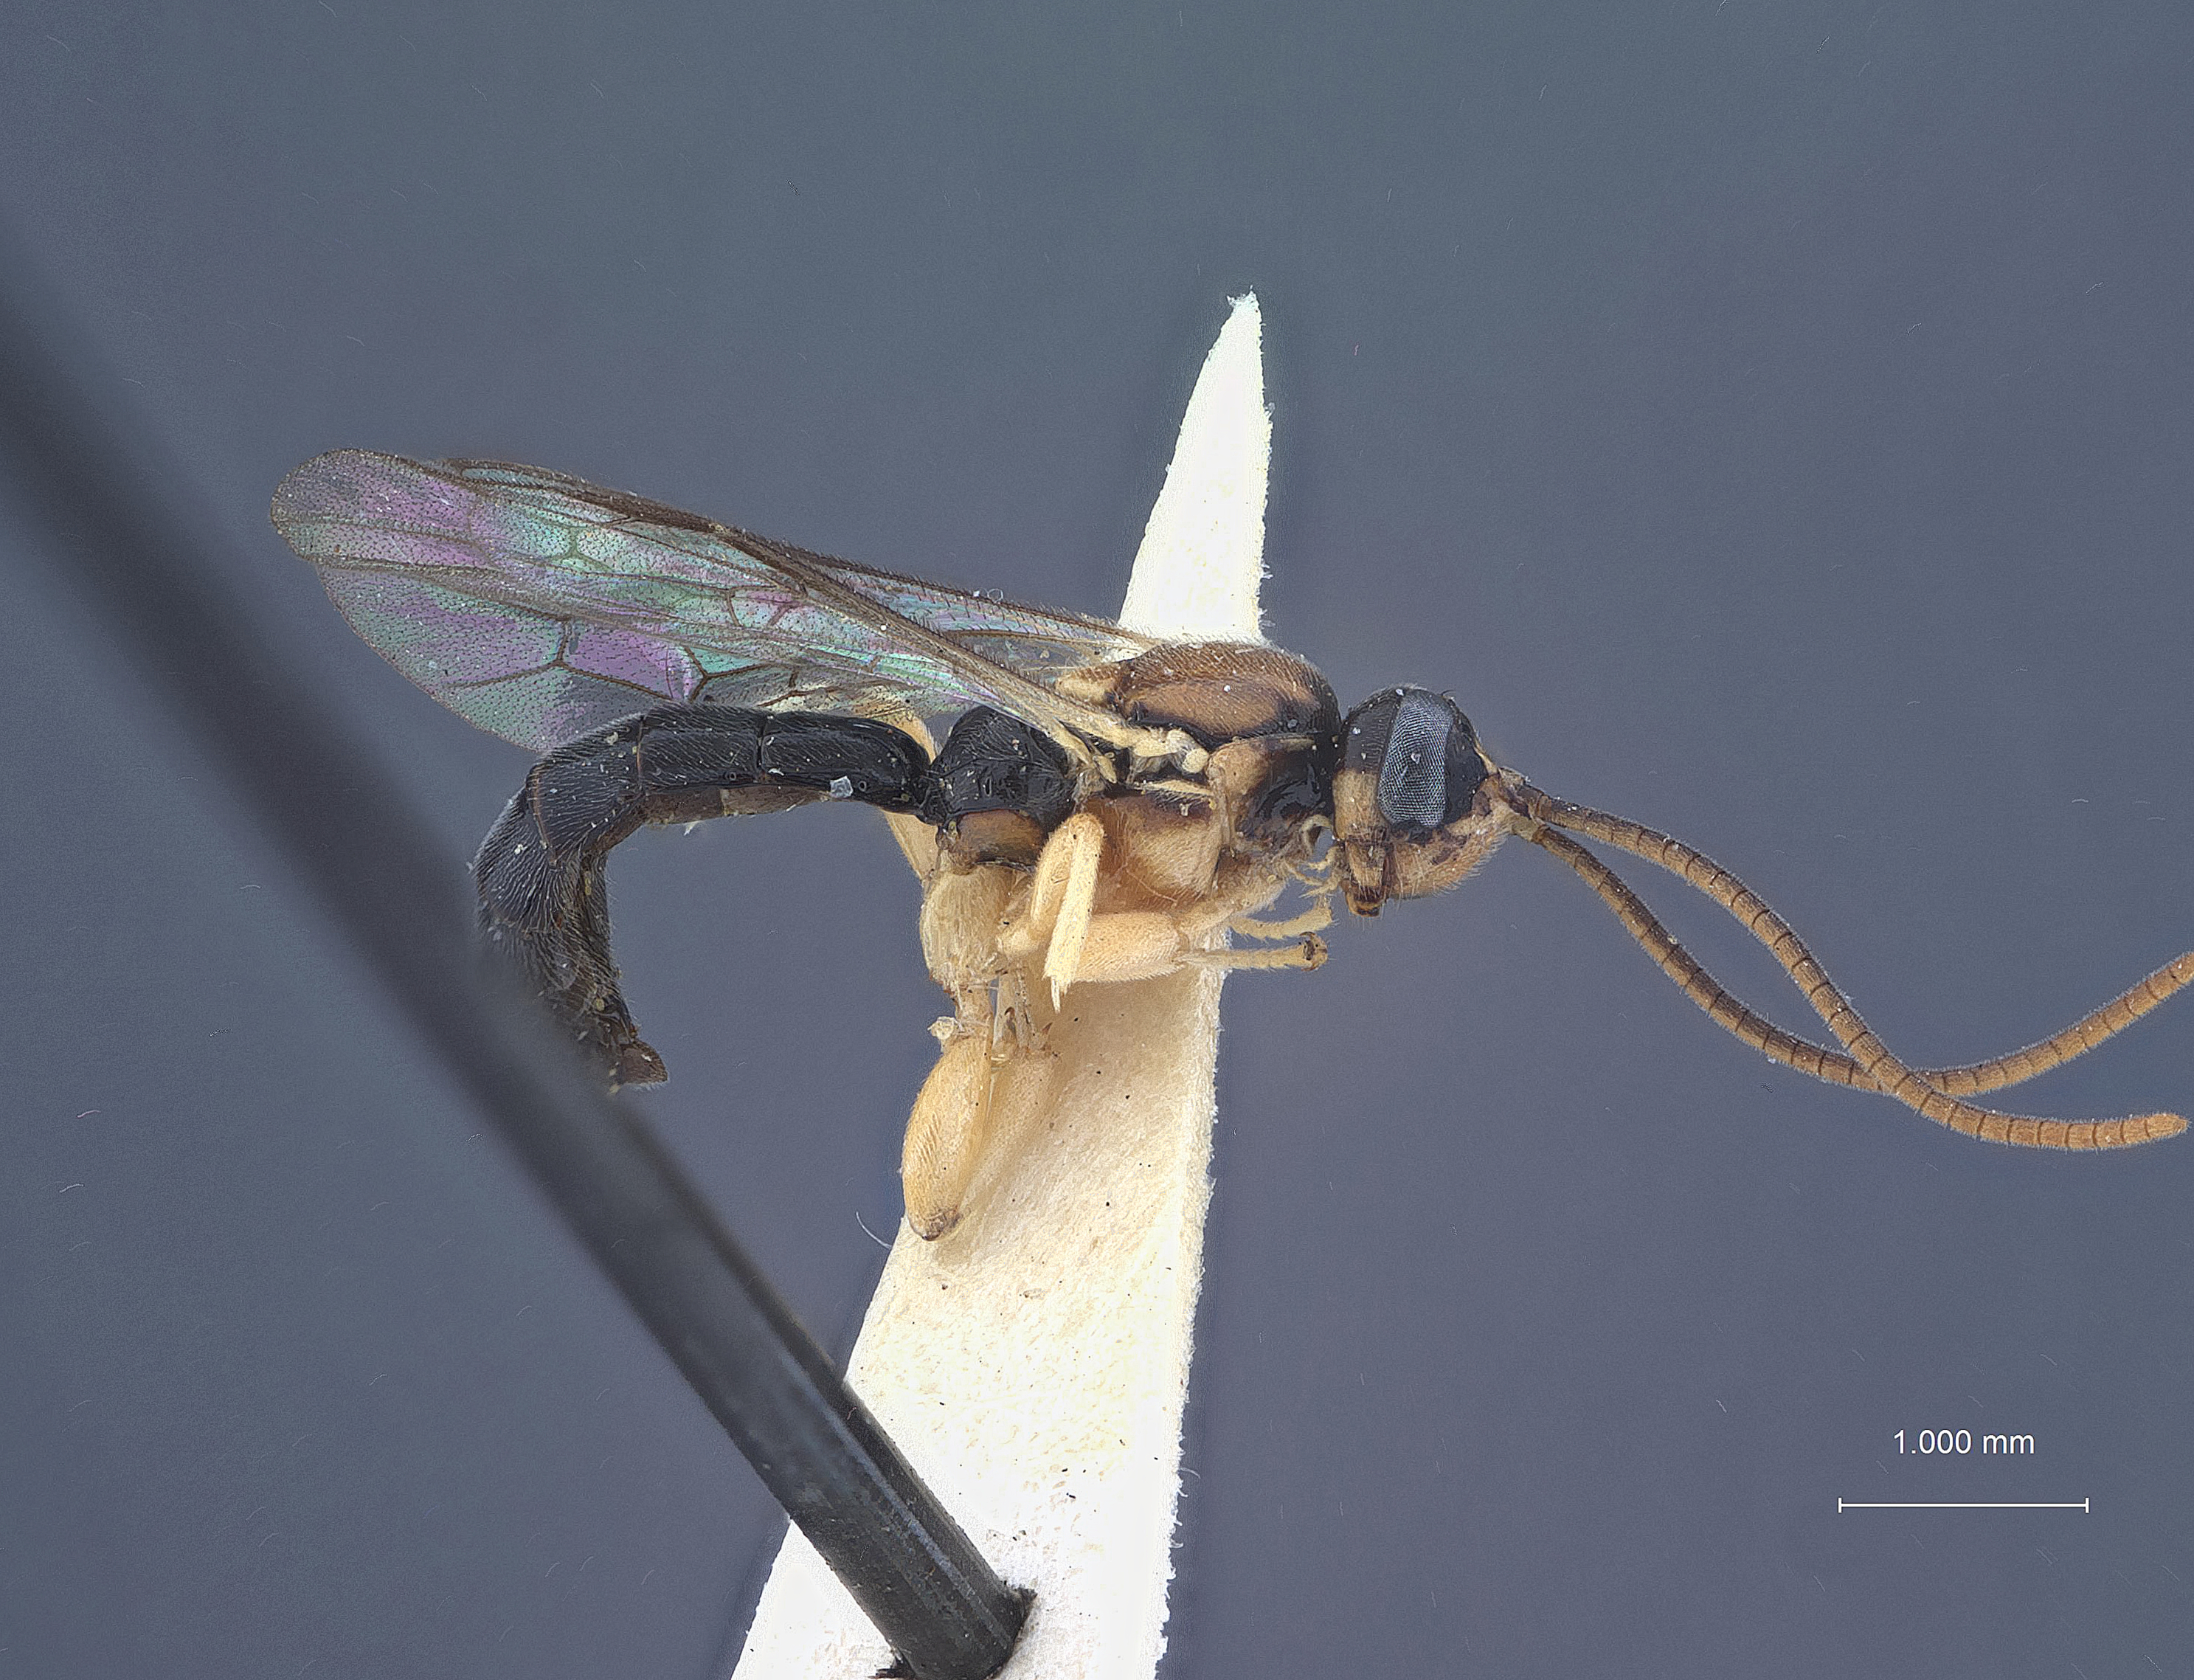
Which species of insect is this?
Exochus genualis
